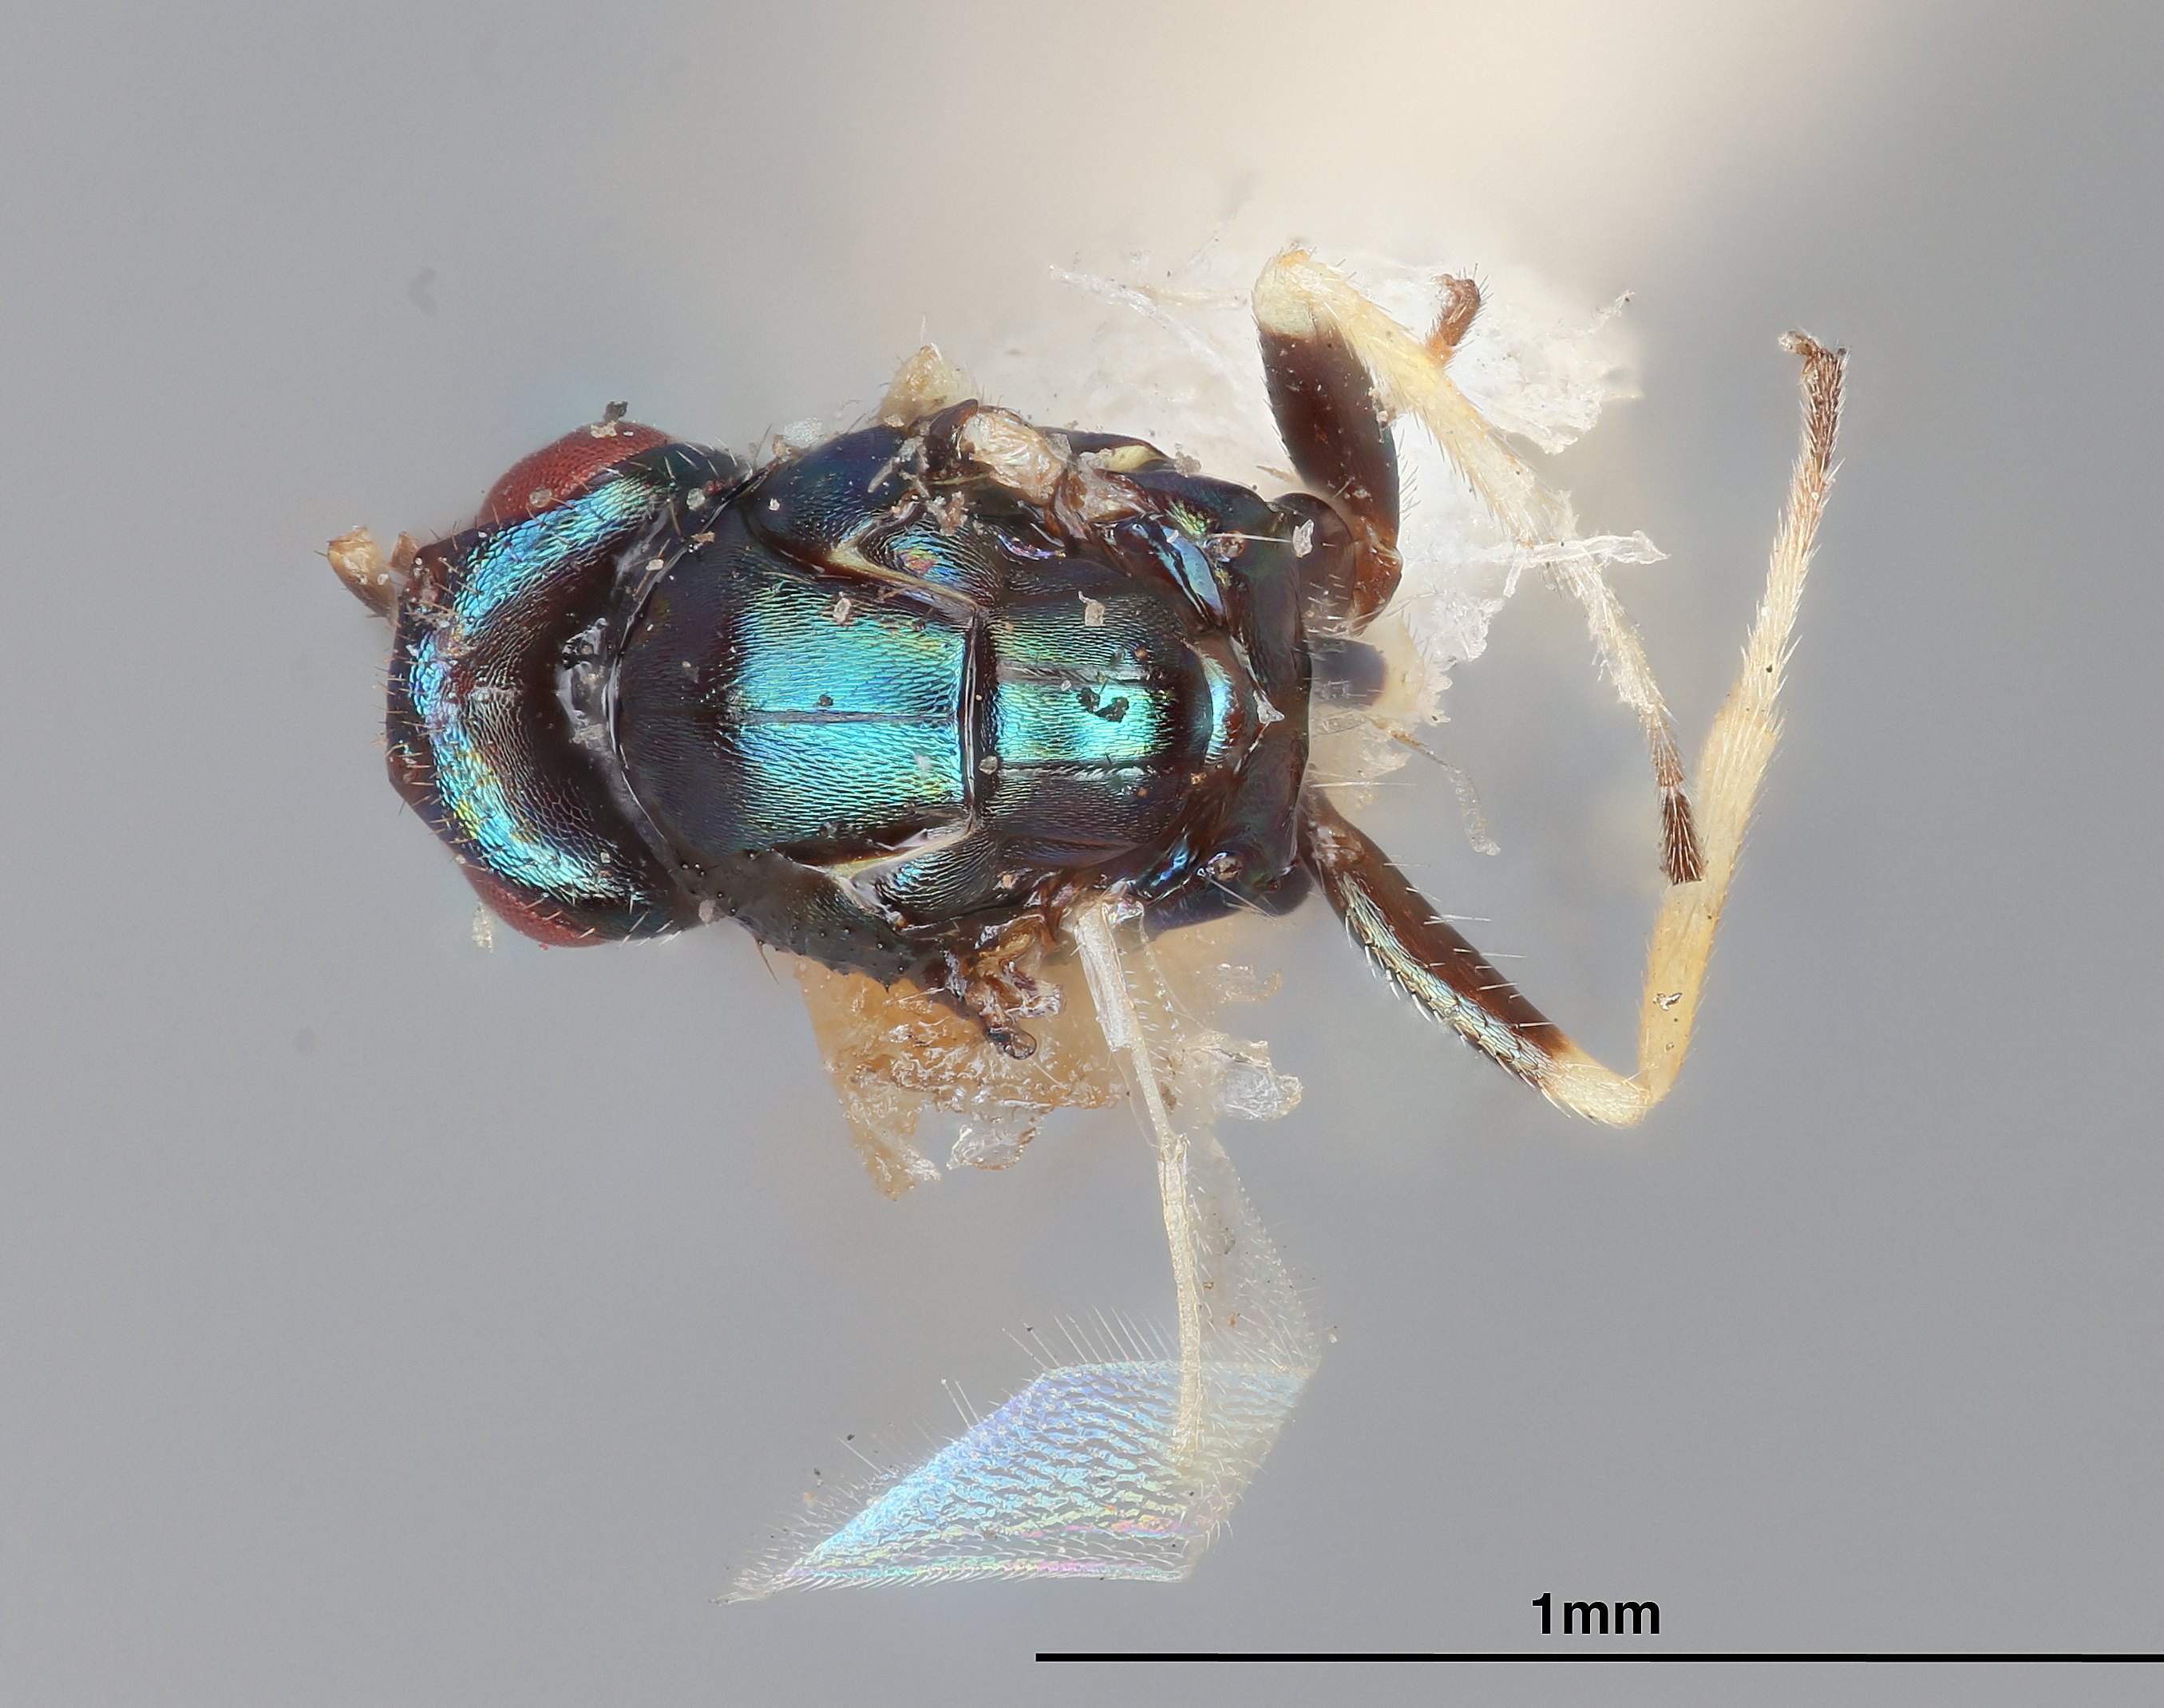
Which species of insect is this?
Tetrastichus bruchophagi
